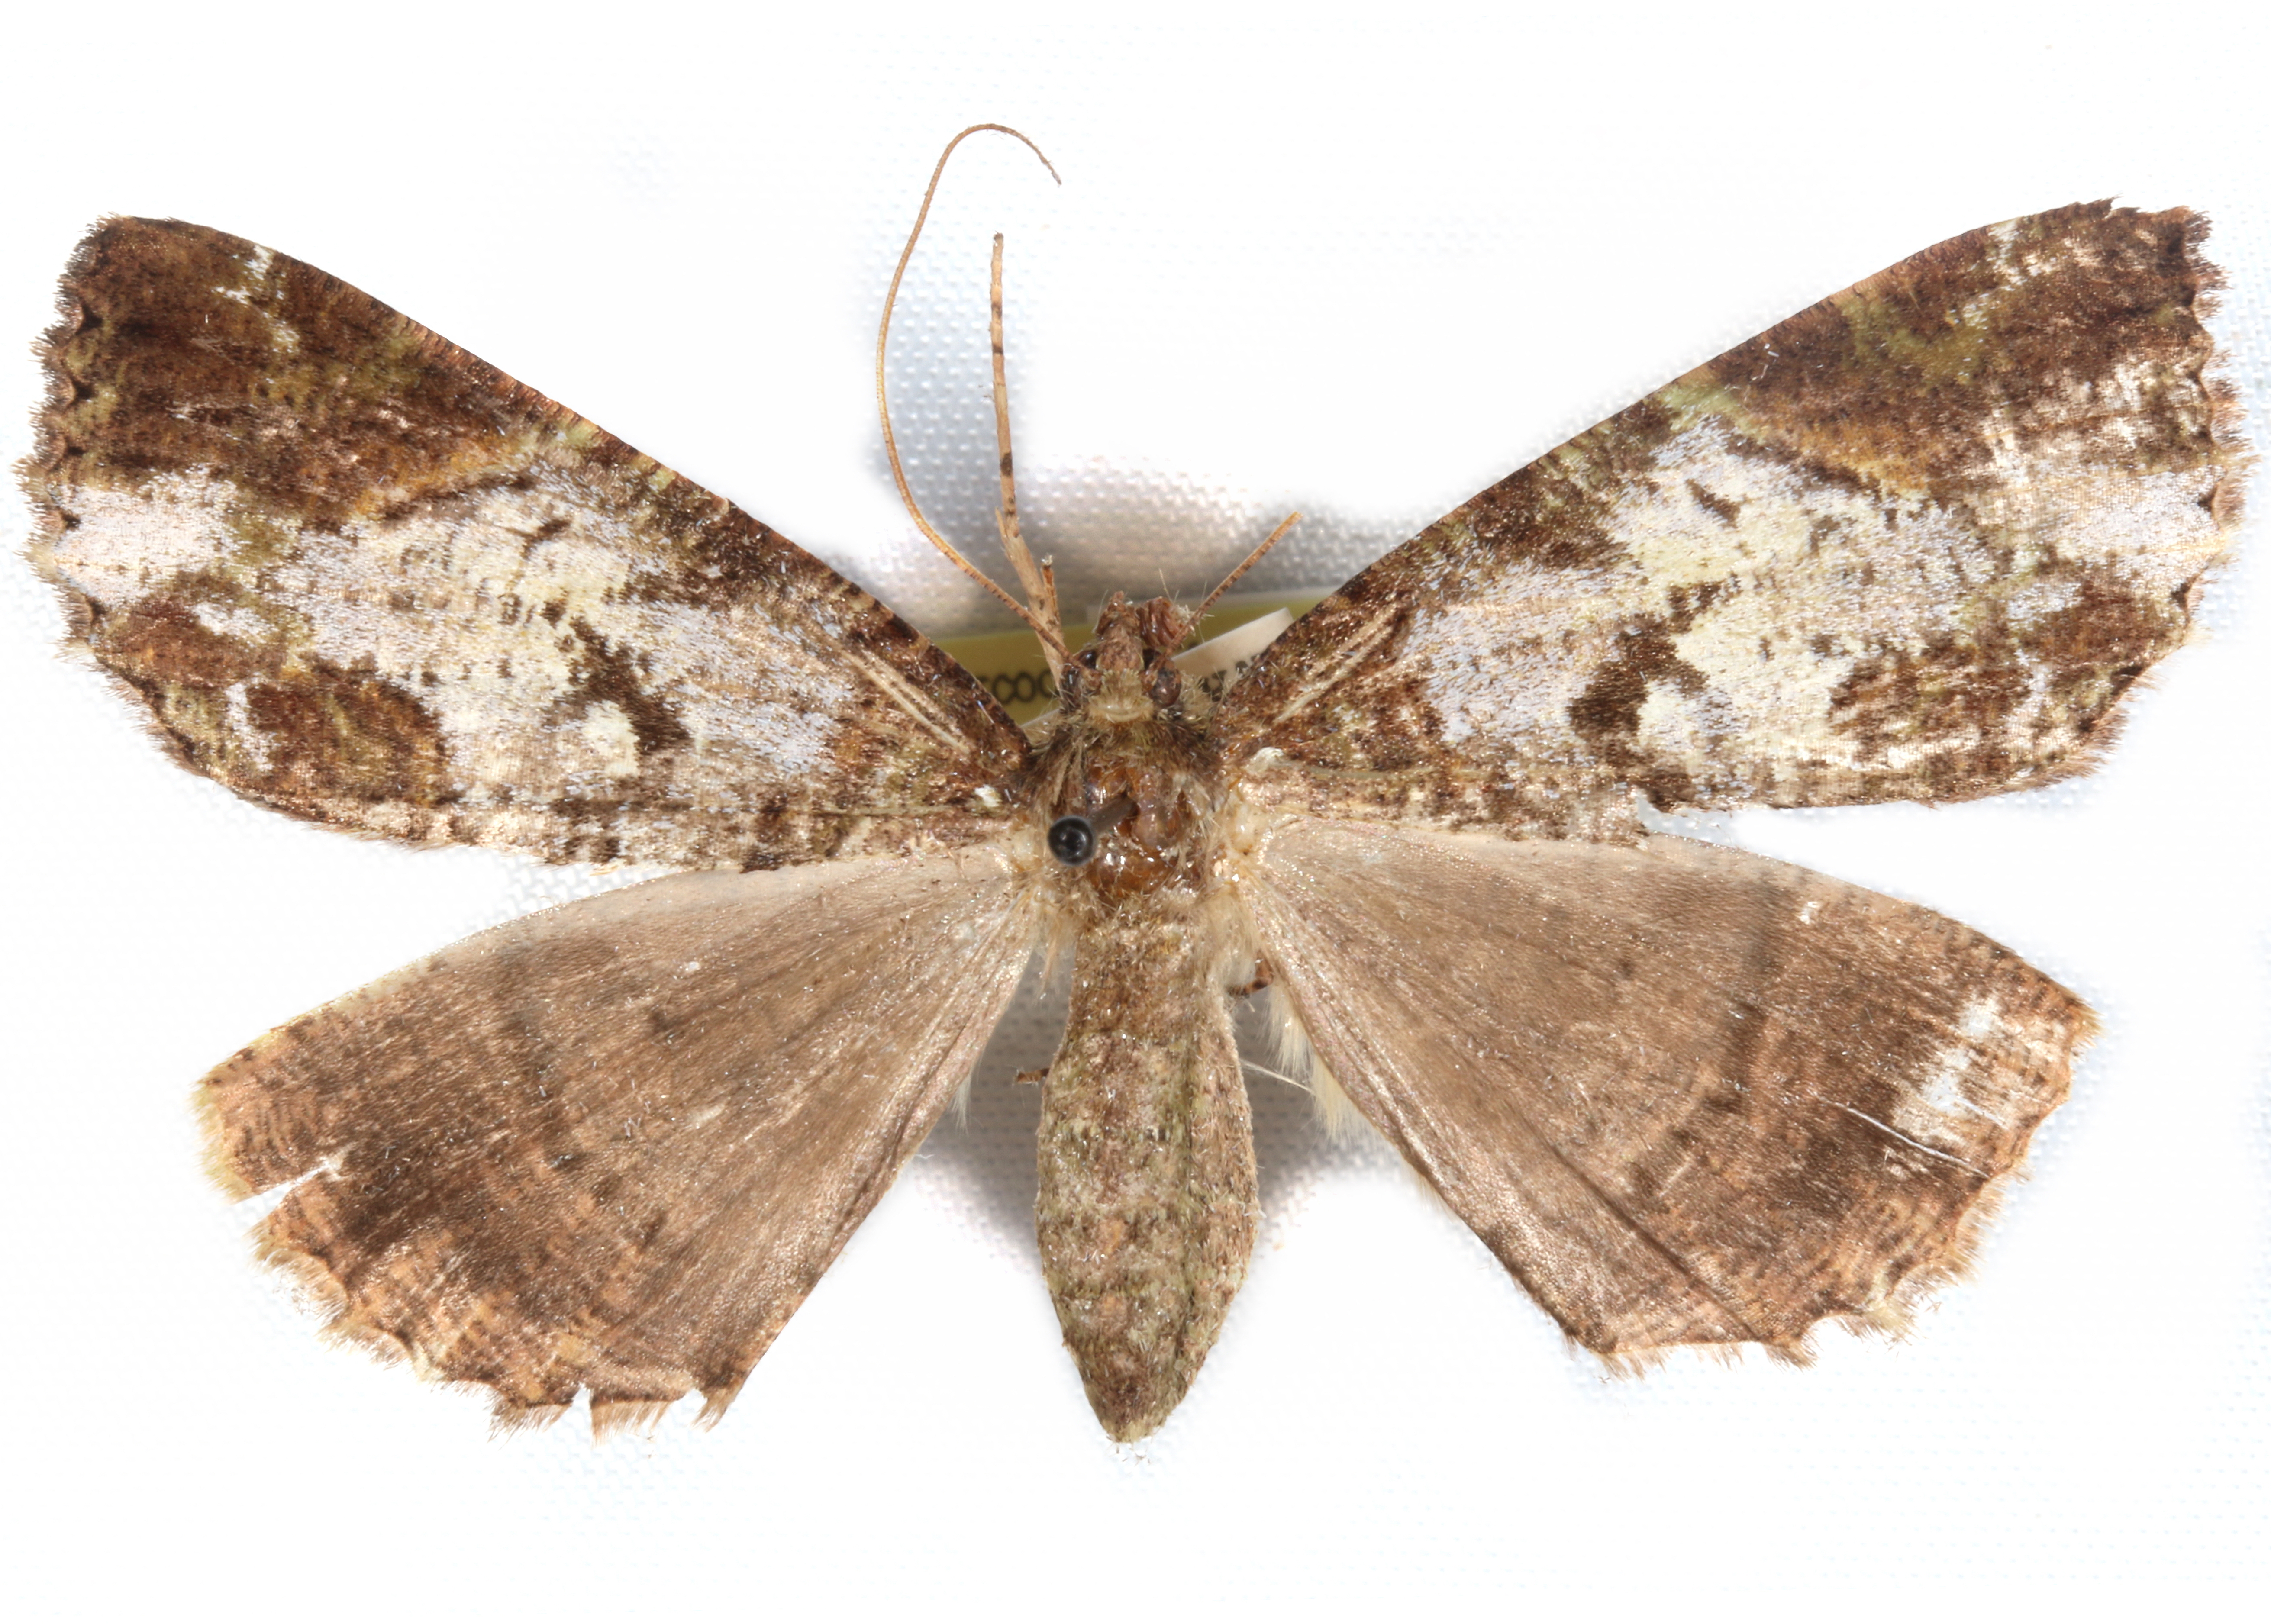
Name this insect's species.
Cidariophanes viridifascia
